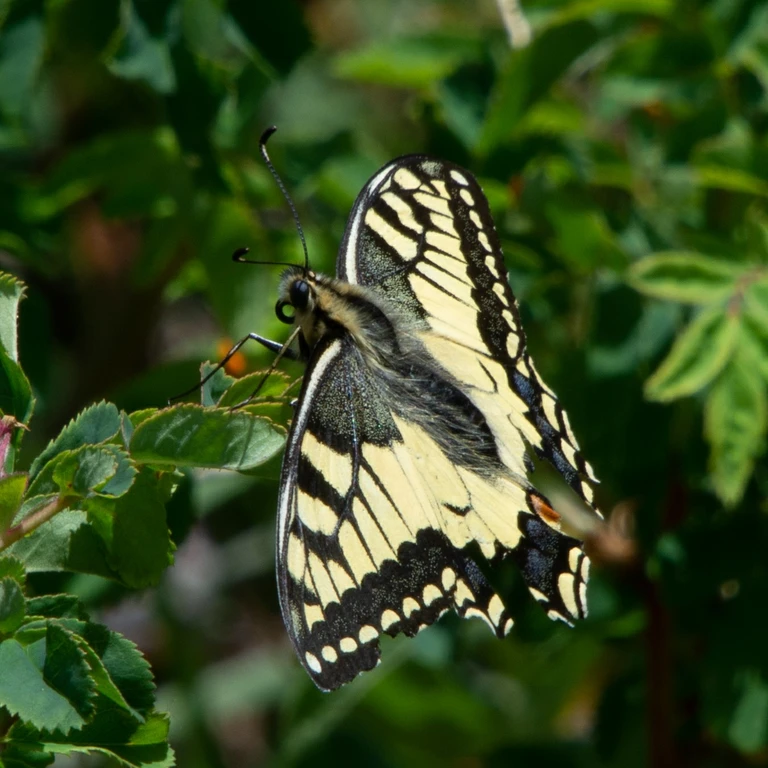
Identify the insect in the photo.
Papilio machaon
